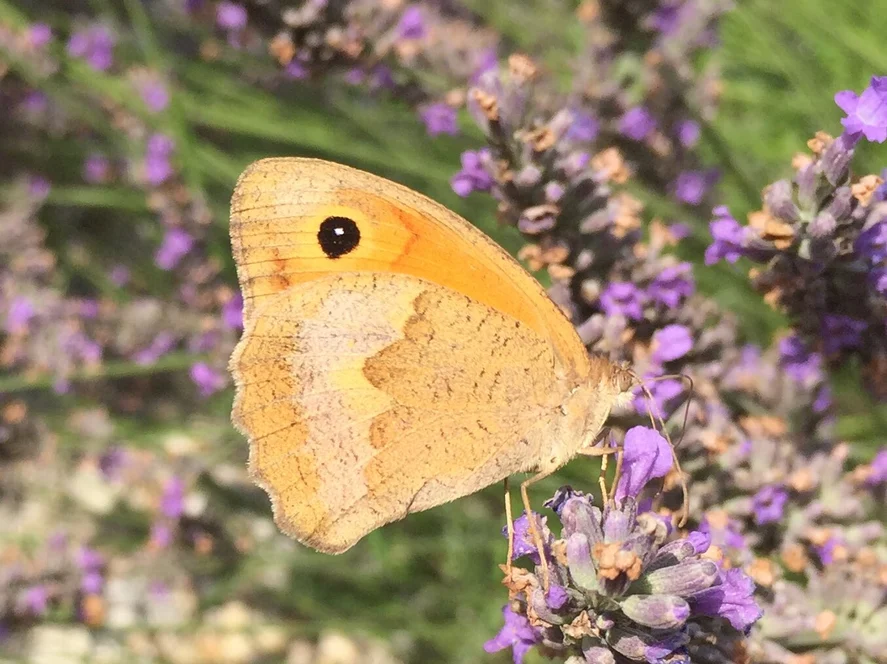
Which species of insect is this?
Maniola jurtina
